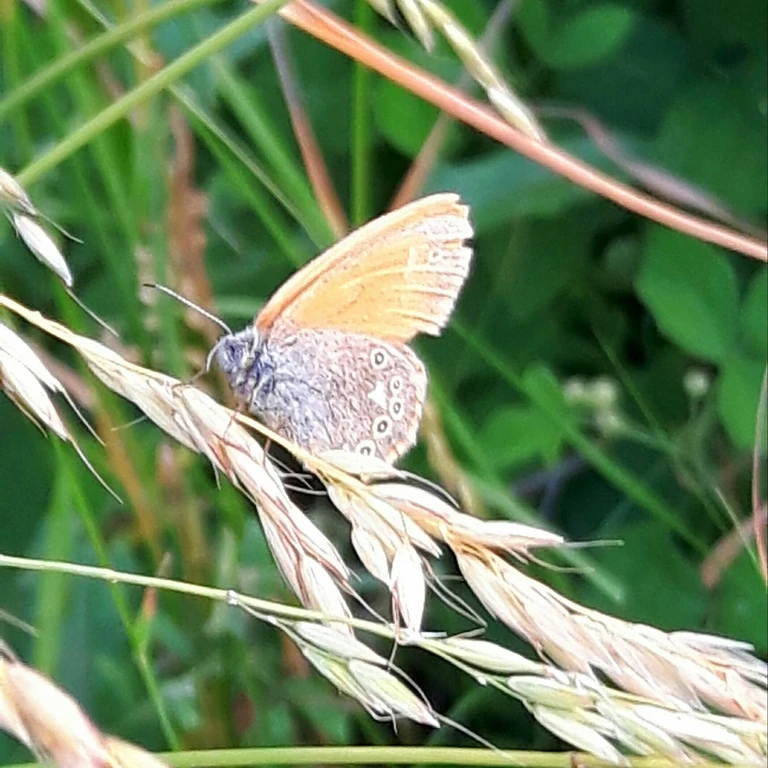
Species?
Coenonympha glycerion (also Coenonympha iphis)
